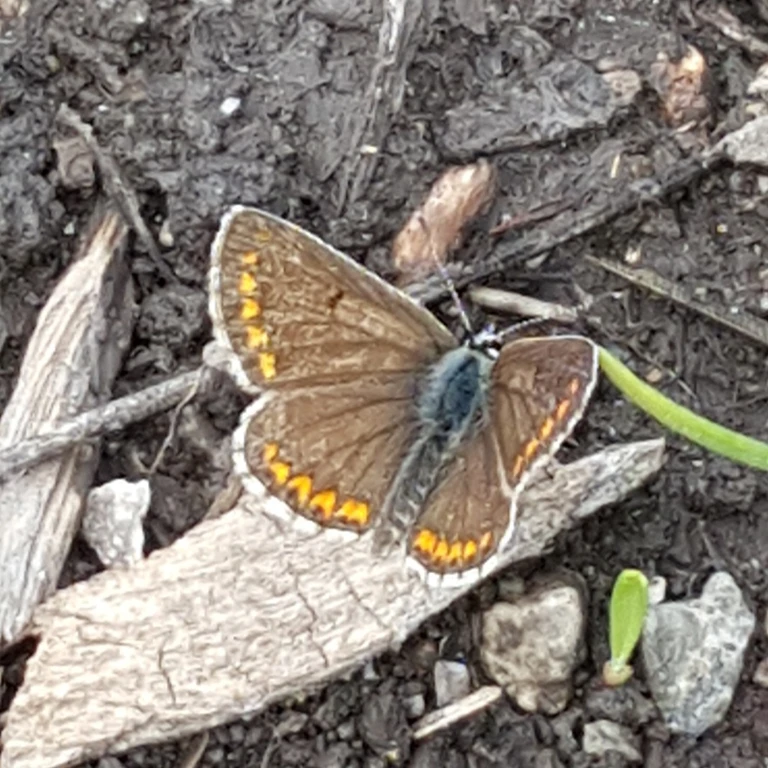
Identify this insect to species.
Aricia agestis/artaxerxes
